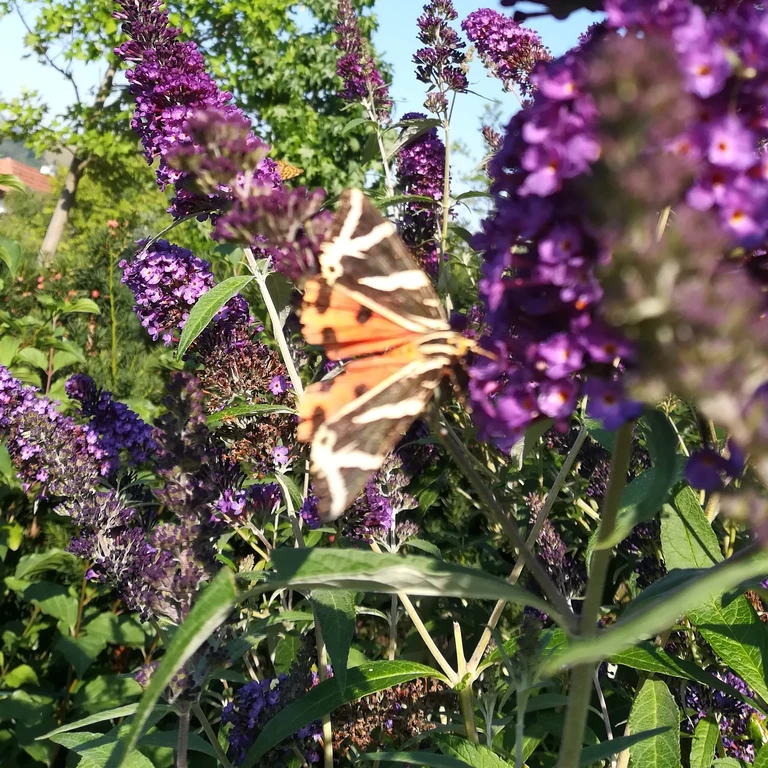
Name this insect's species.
Euplagia quadripunctaria
